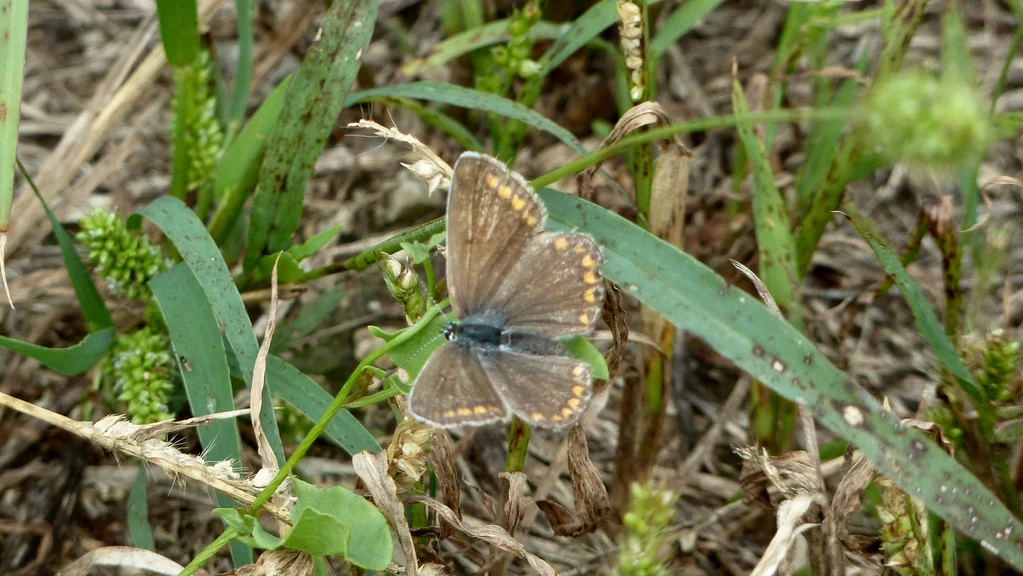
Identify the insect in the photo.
Polyommatus icarus
